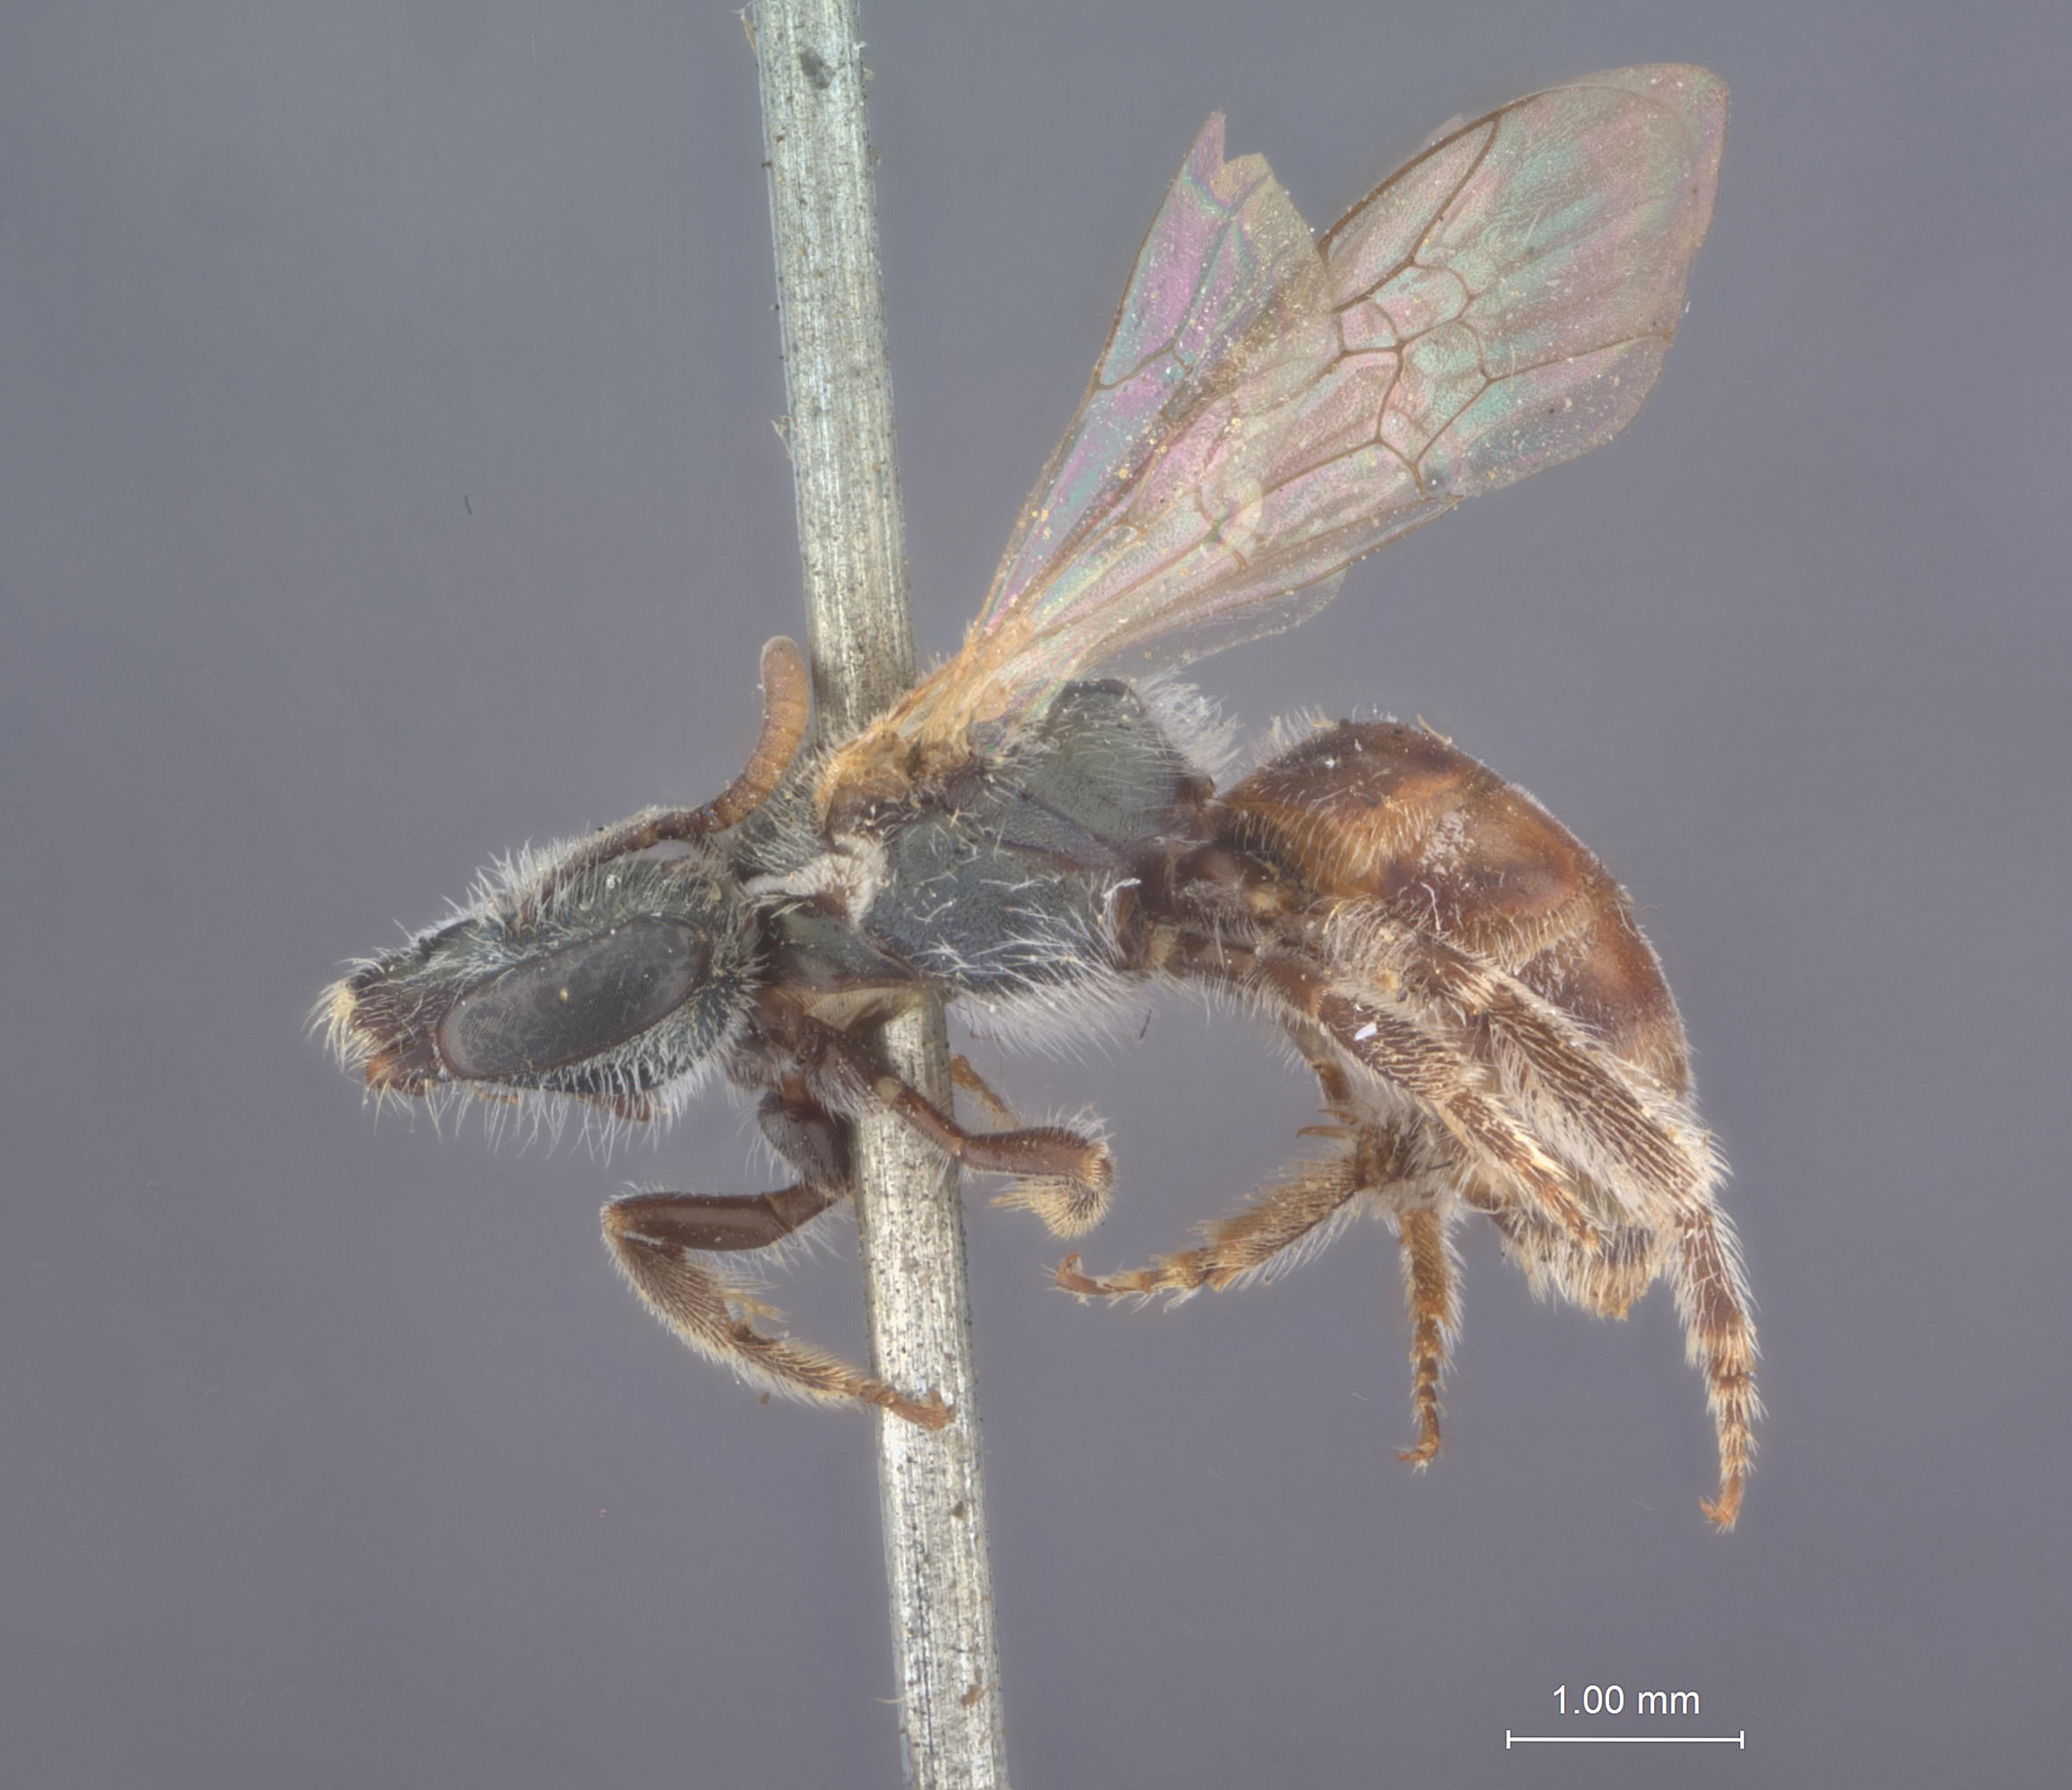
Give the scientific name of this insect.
Halictus petrellus
